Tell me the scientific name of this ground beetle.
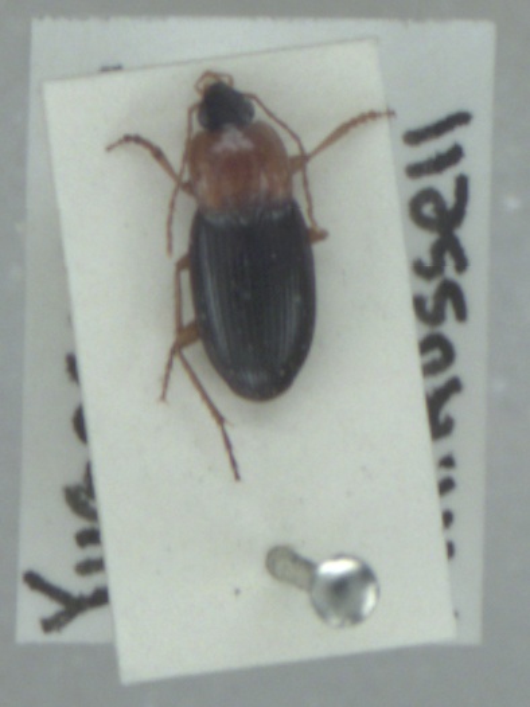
Calathus melanocephalus
